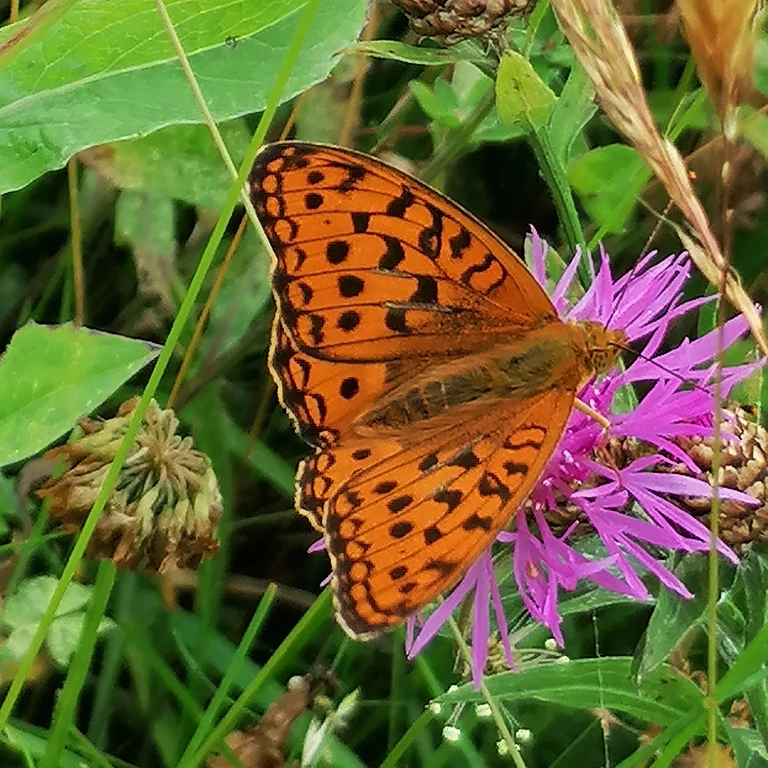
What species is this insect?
Fabriciana adippe
